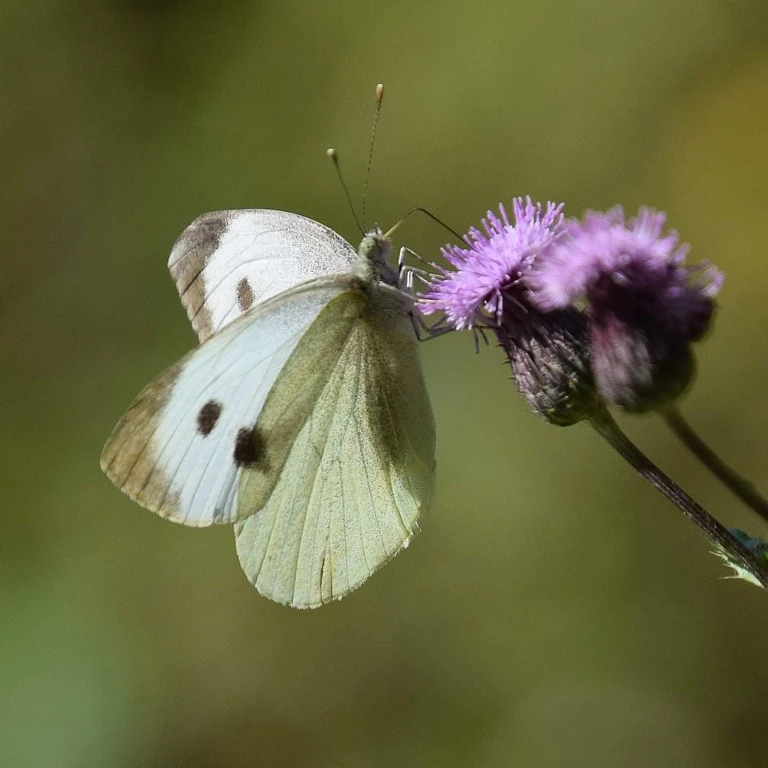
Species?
Pieris brassicae
